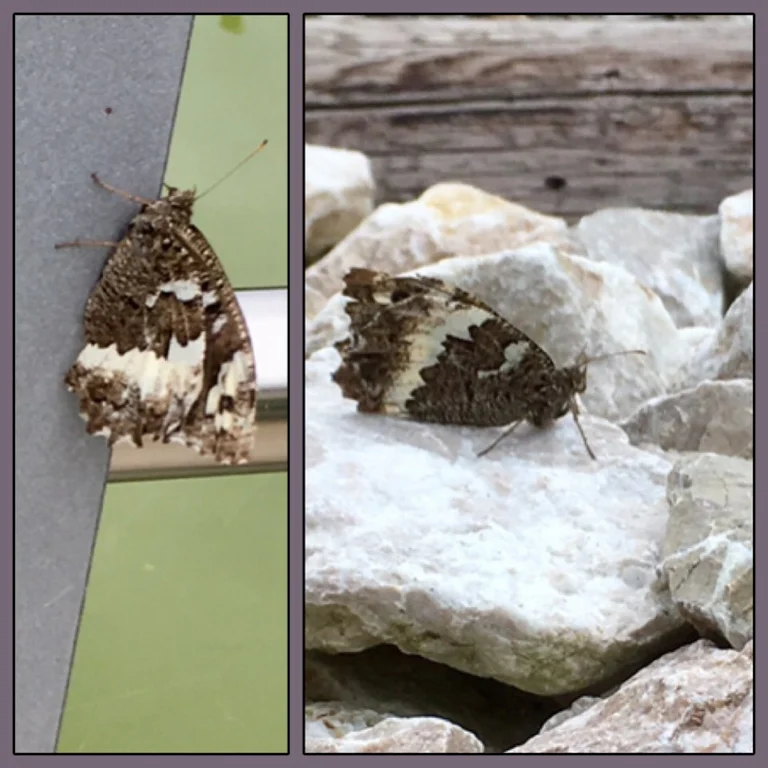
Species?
Brintesia circe
